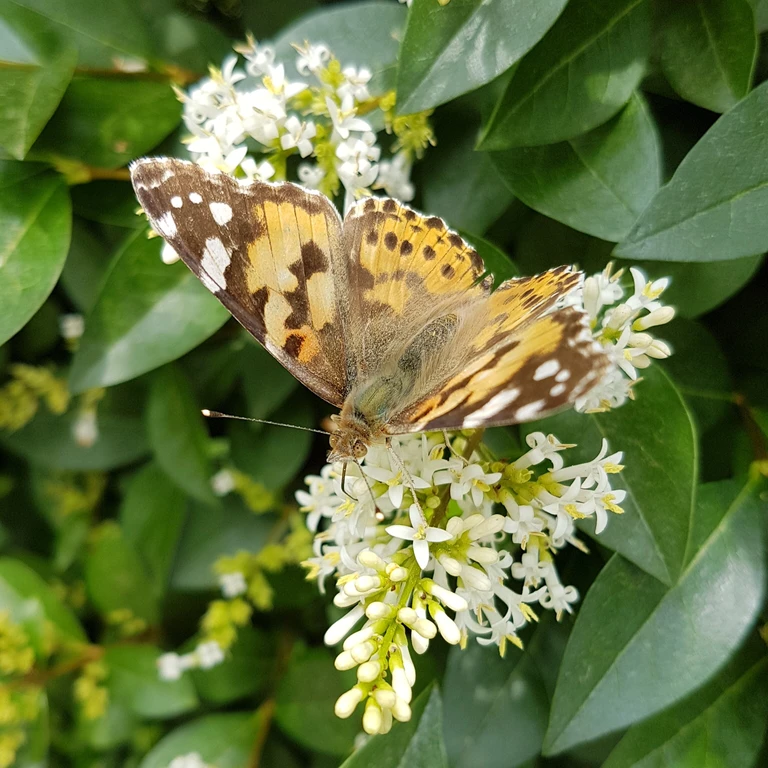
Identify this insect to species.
Vanessa cardui
